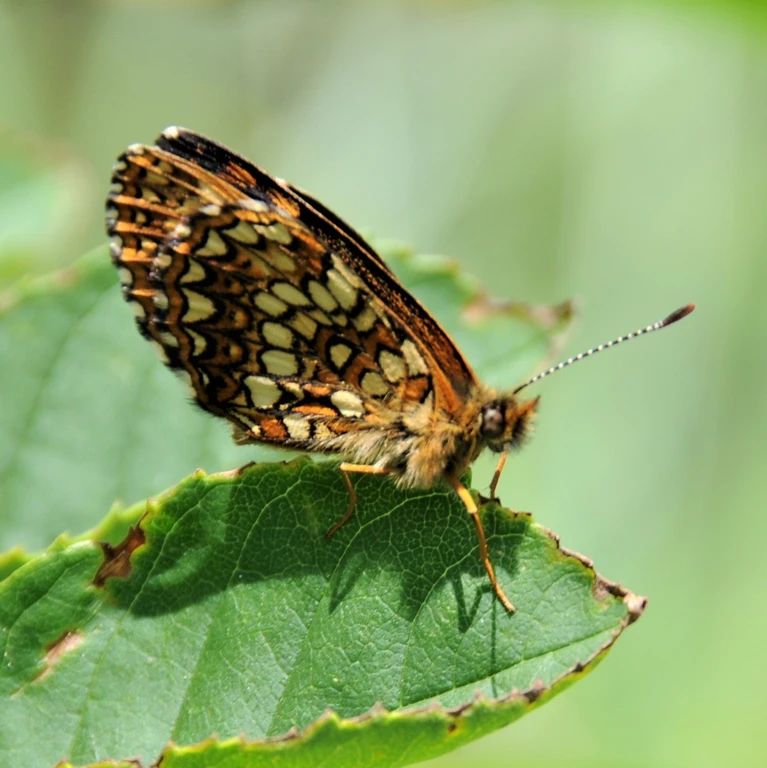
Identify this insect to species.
Melitaea diamina
